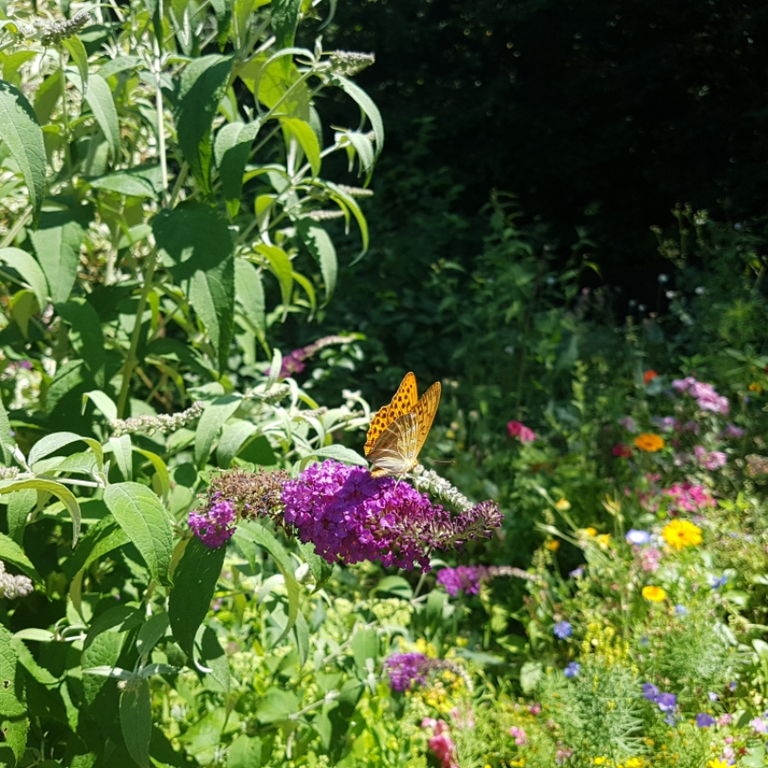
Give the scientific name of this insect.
Argynnis paphia
